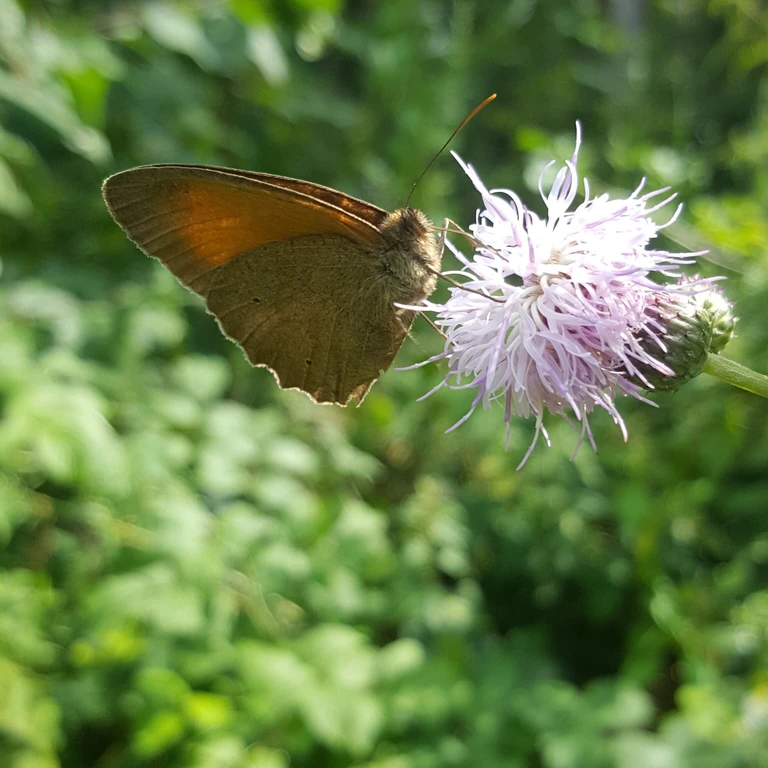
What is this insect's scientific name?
Maniola jurtina
